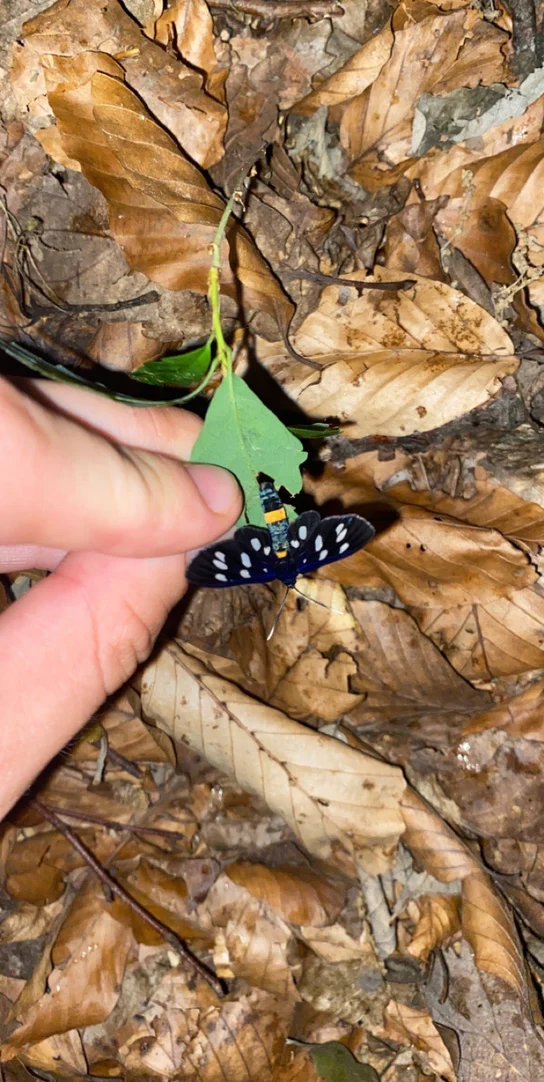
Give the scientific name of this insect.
Amata phegea
